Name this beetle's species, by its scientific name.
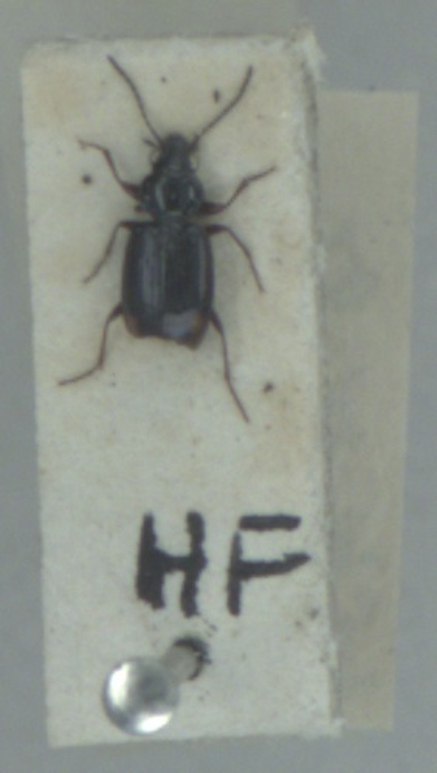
Bembidion lunulatum
